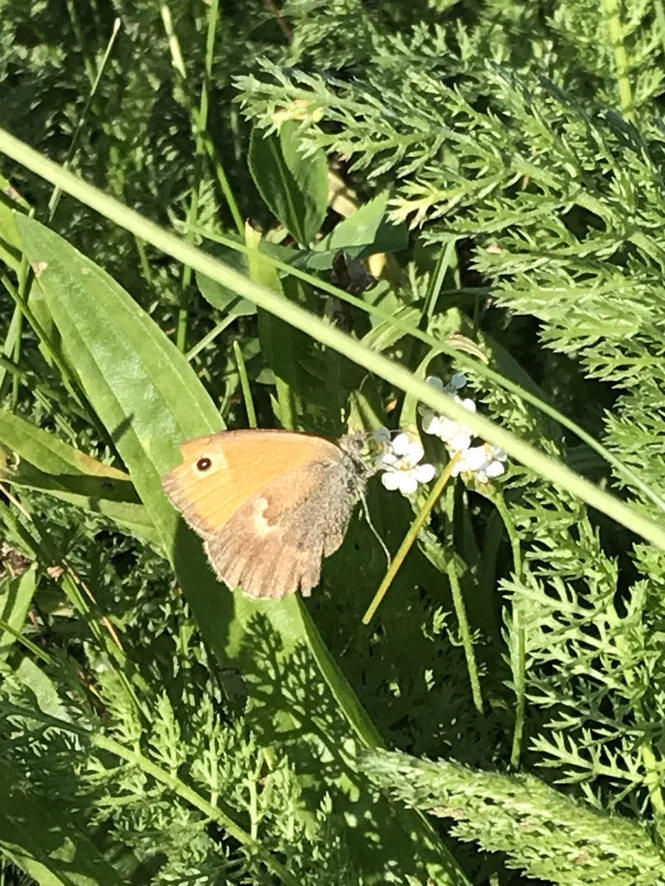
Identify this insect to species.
Coenonympha pamphilus
